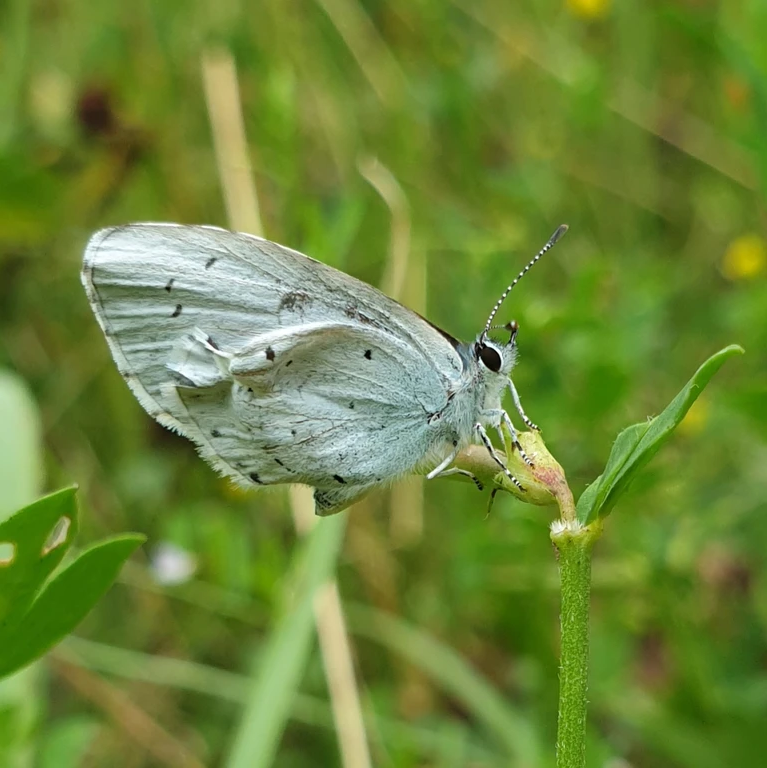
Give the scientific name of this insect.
Celastrina argiolus
